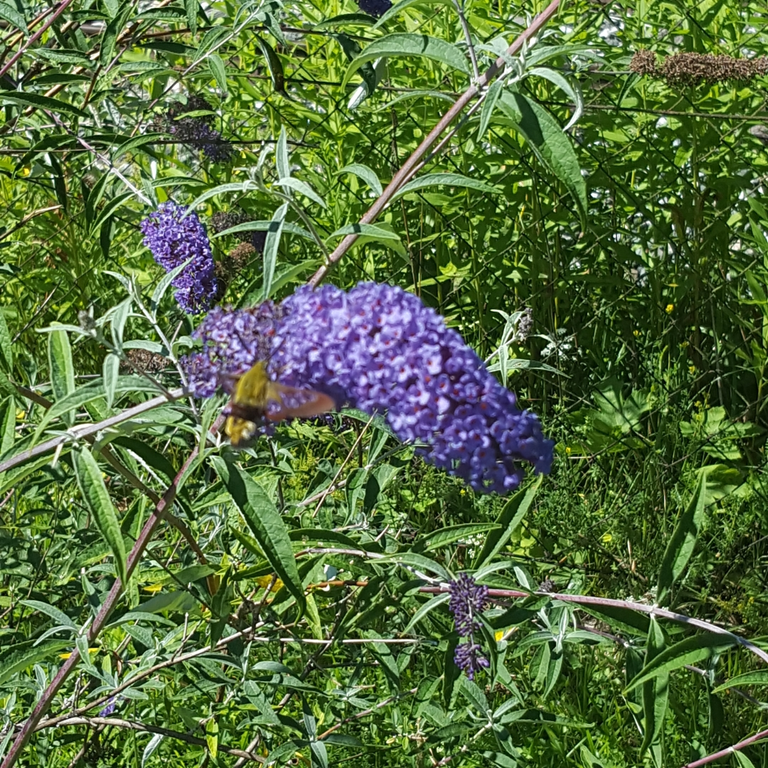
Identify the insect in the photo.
Hemaris fuciformis
